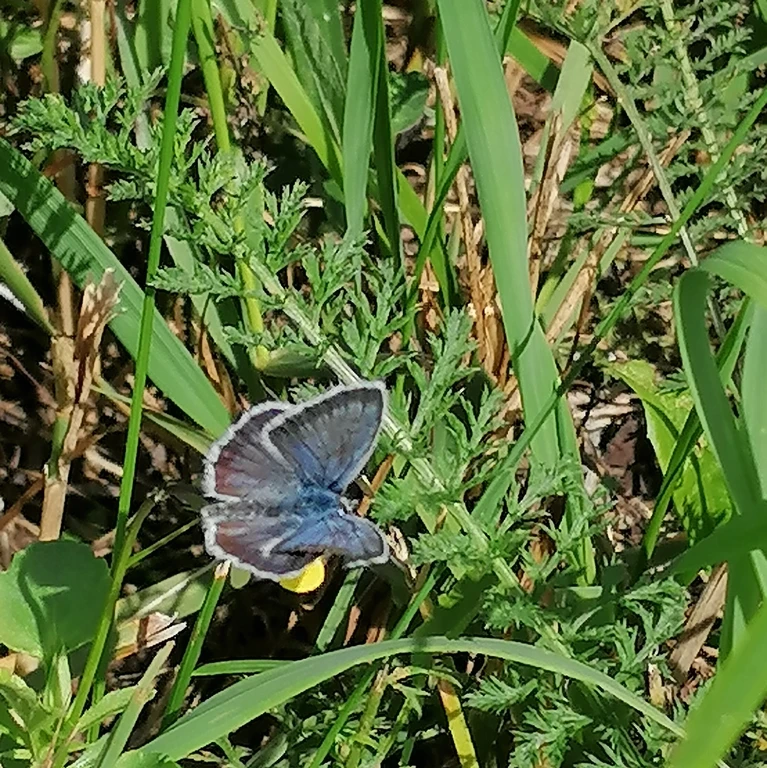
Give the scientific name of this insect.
Plebejus argus
